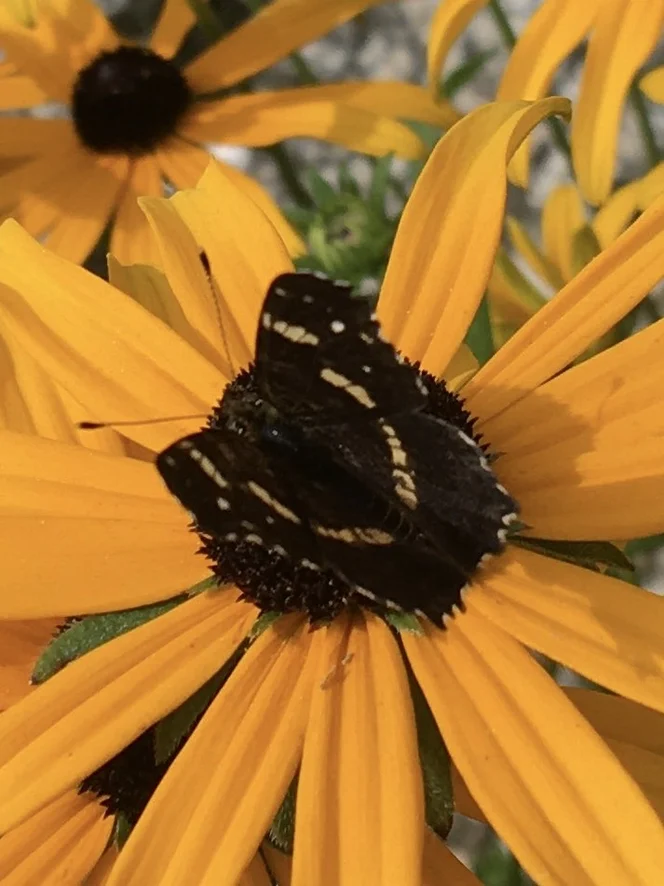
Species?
Araschnia levana
